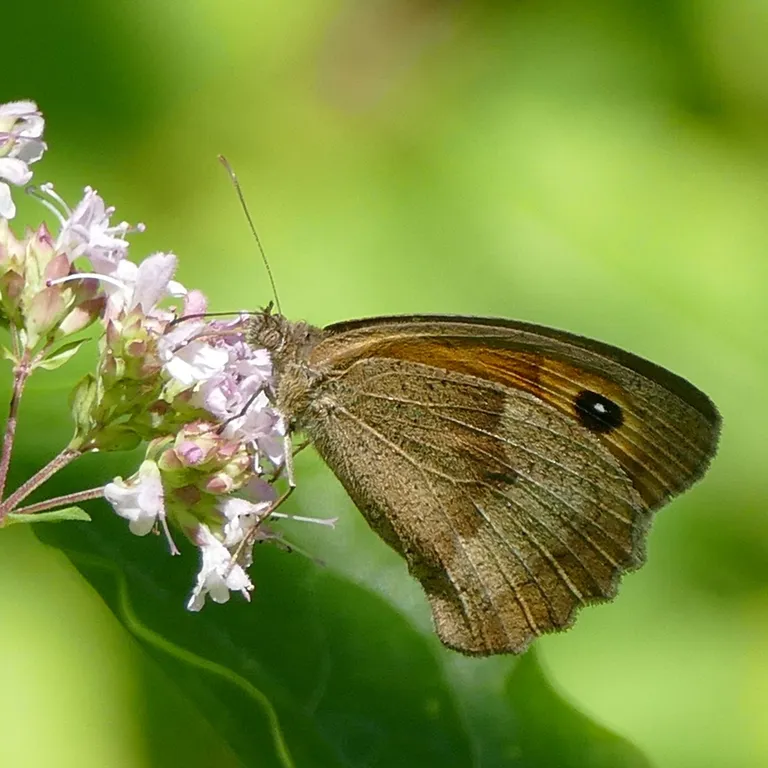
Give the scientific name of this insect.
Maniola jurtina
